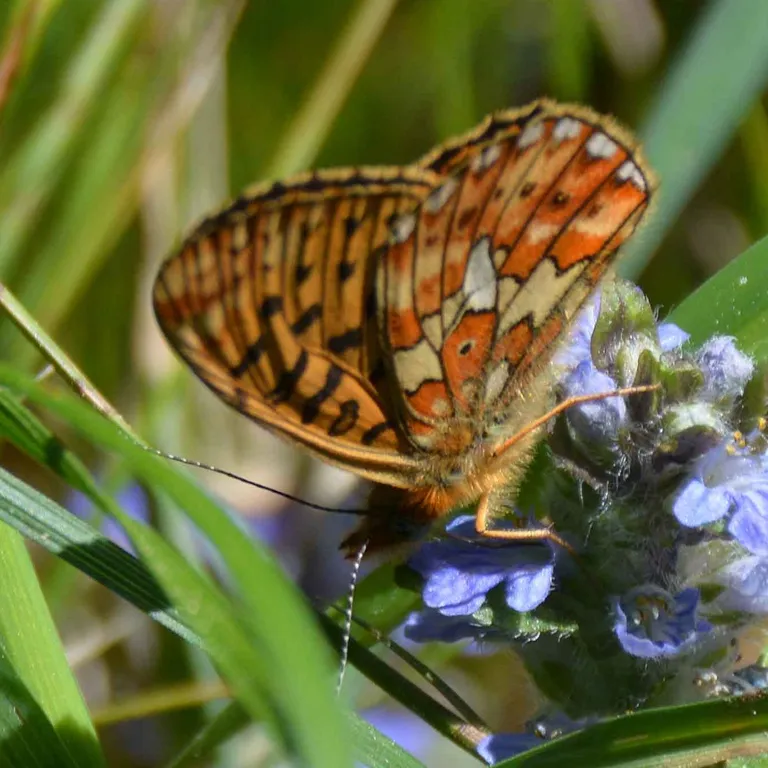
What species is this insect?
Boloria euphrosyne (also Clossiana euphrosyne)
